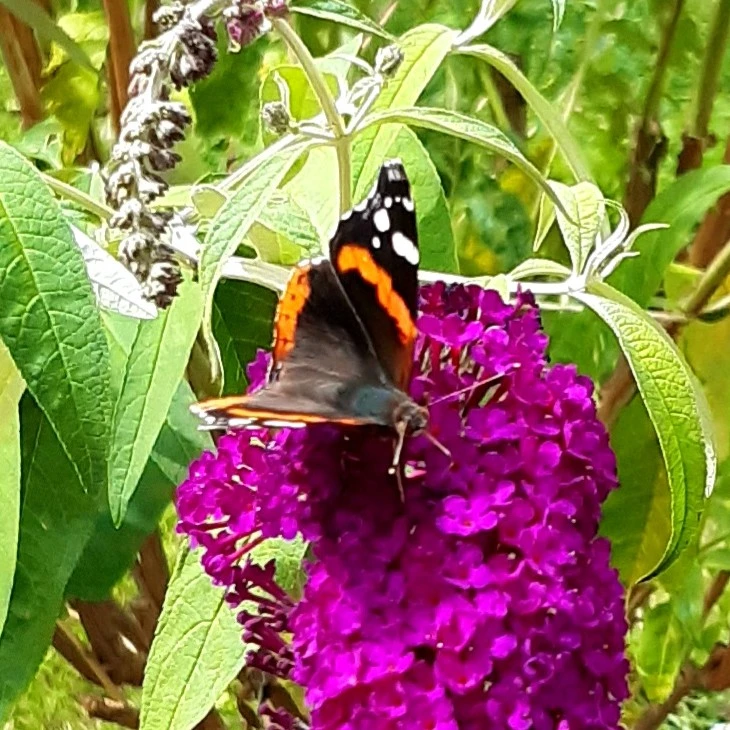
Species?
Vanessa atalanta
